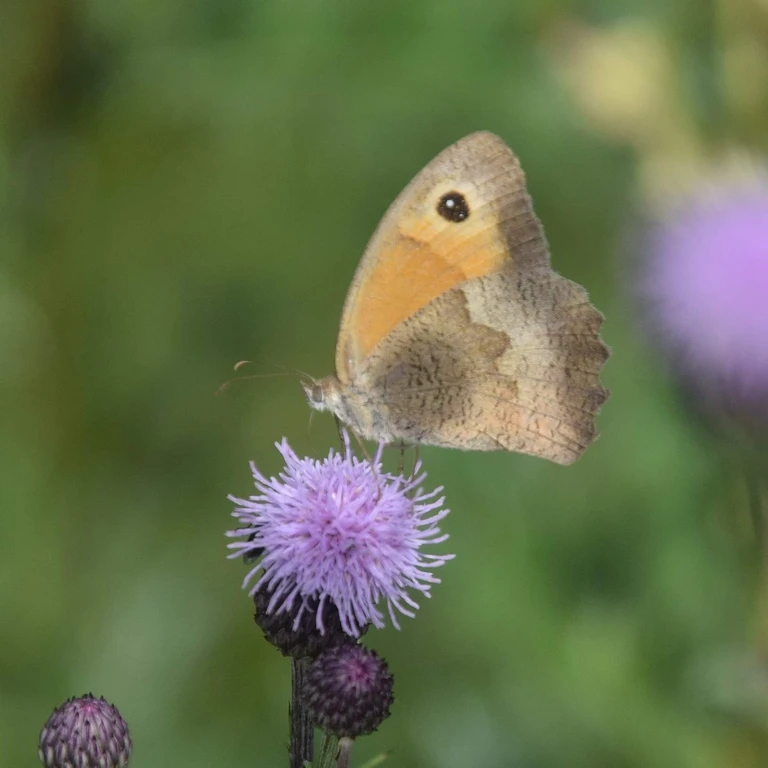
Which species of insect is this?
Maniola jurtina
